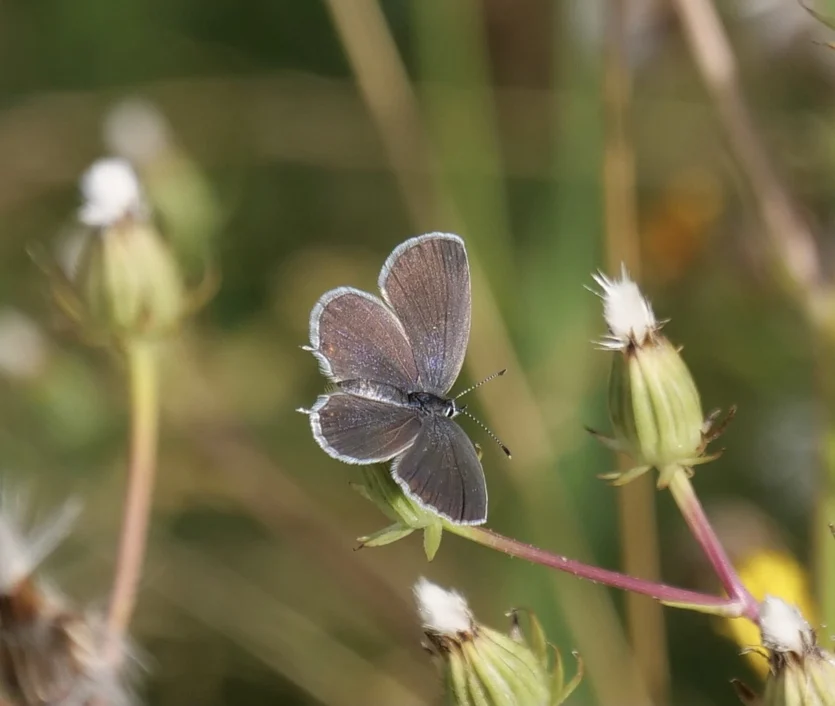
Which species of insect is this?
Cupido argiades (also Elkalyce argiades)
